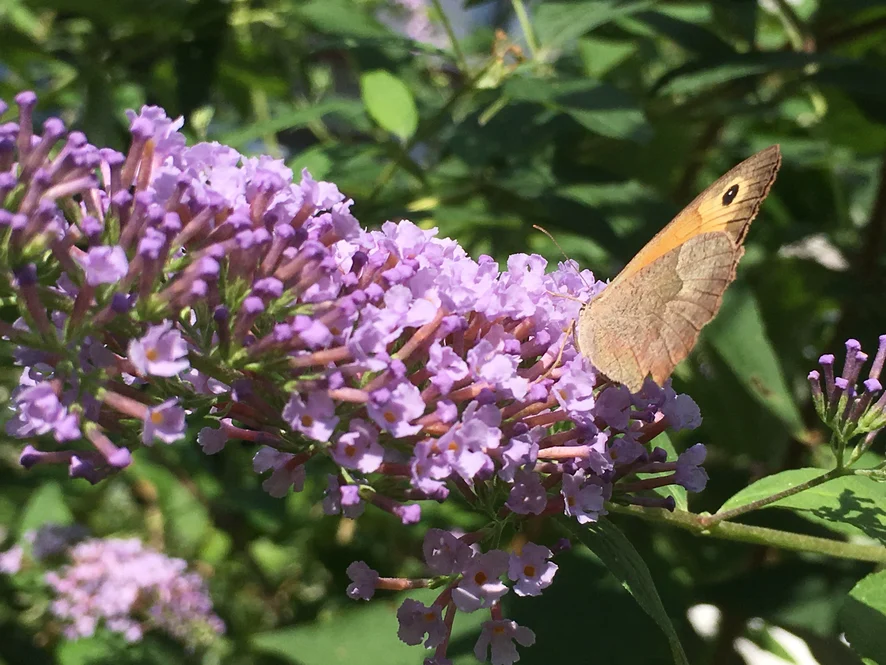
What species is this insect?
Maniola jurtina
